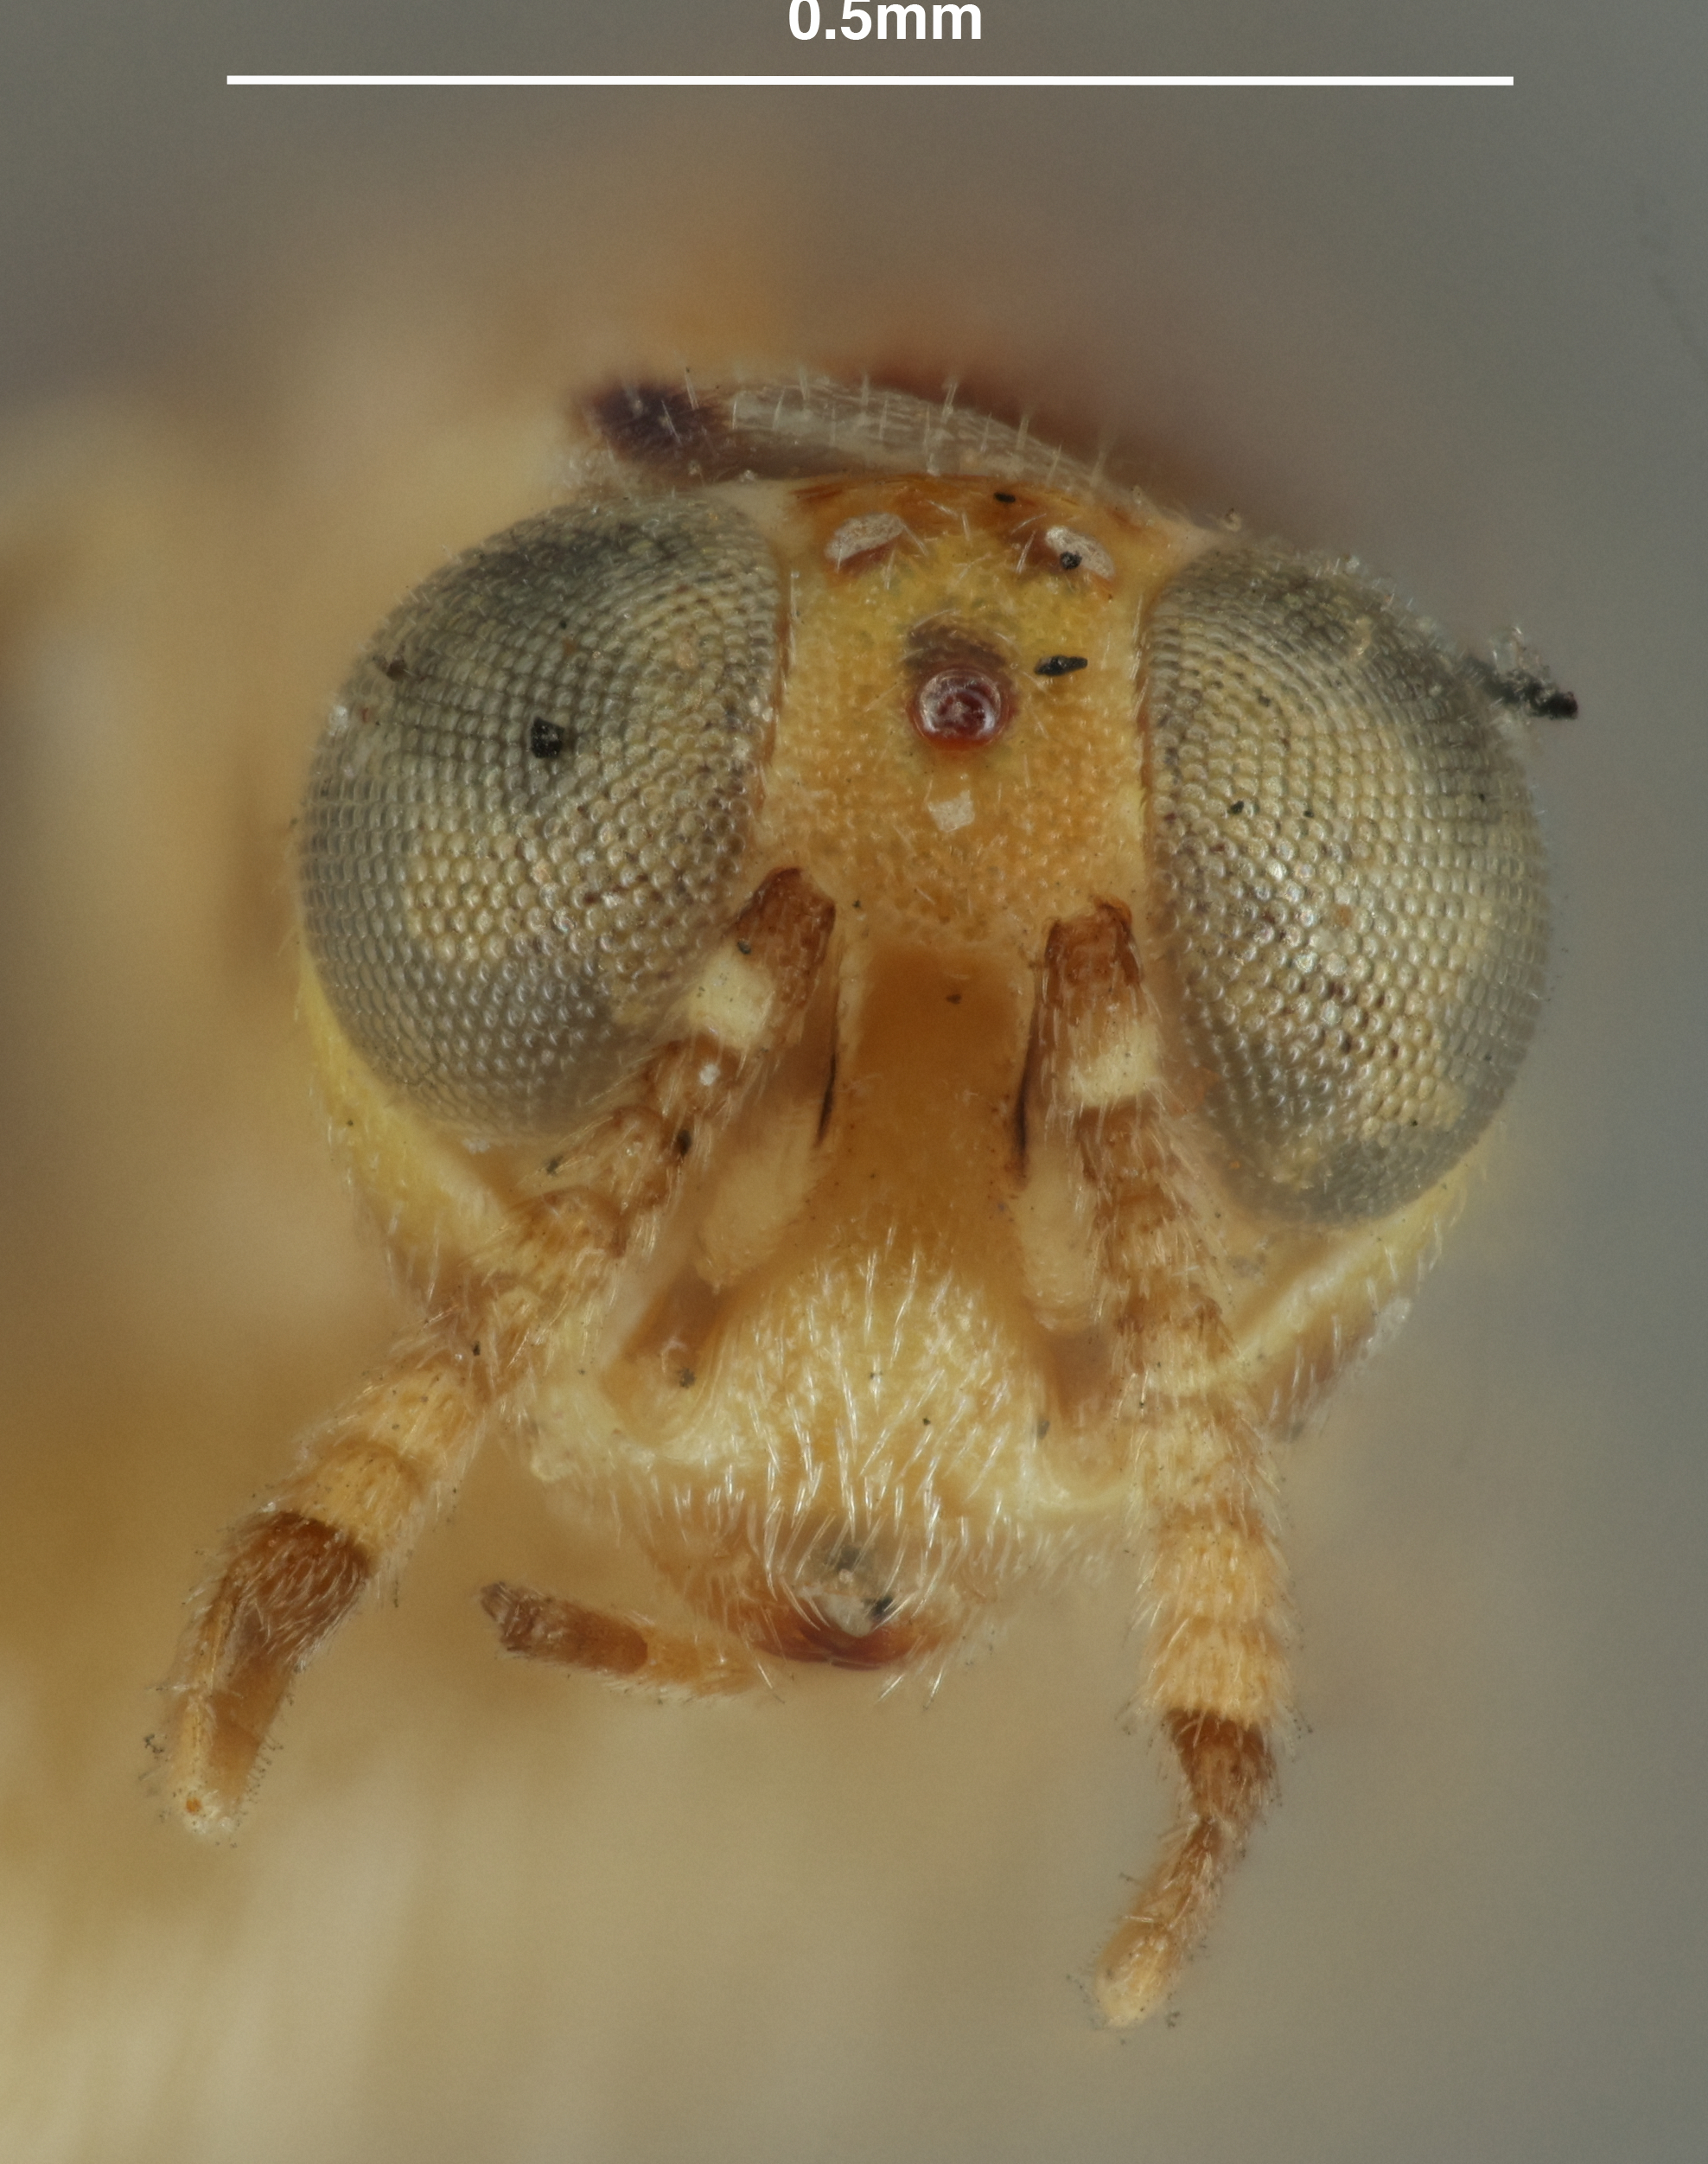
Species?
Aphycus ceroplastis
